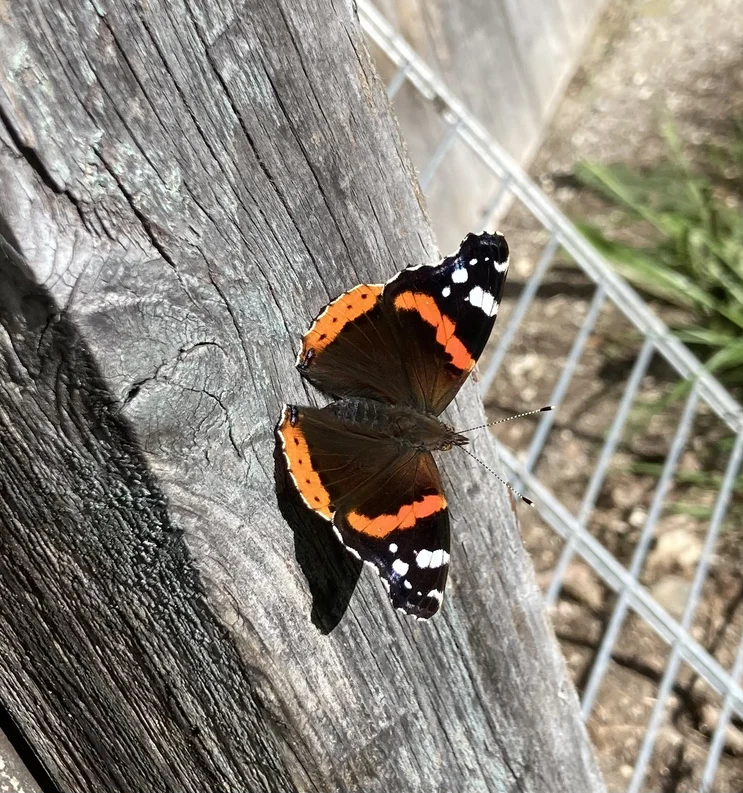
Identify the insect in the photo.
Vanessa atalanta
